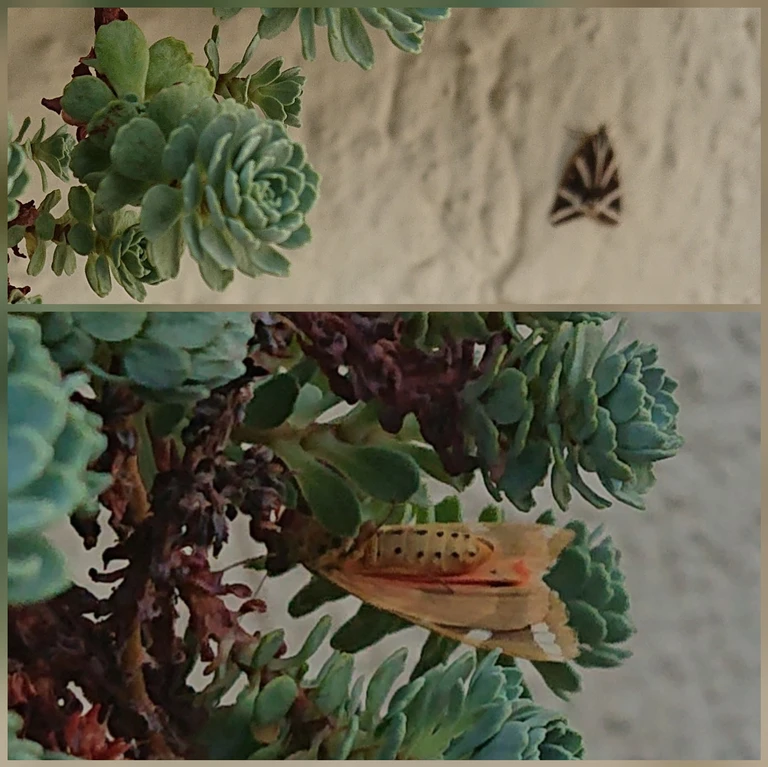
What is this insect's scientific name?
Euplagia quadripunctaria
